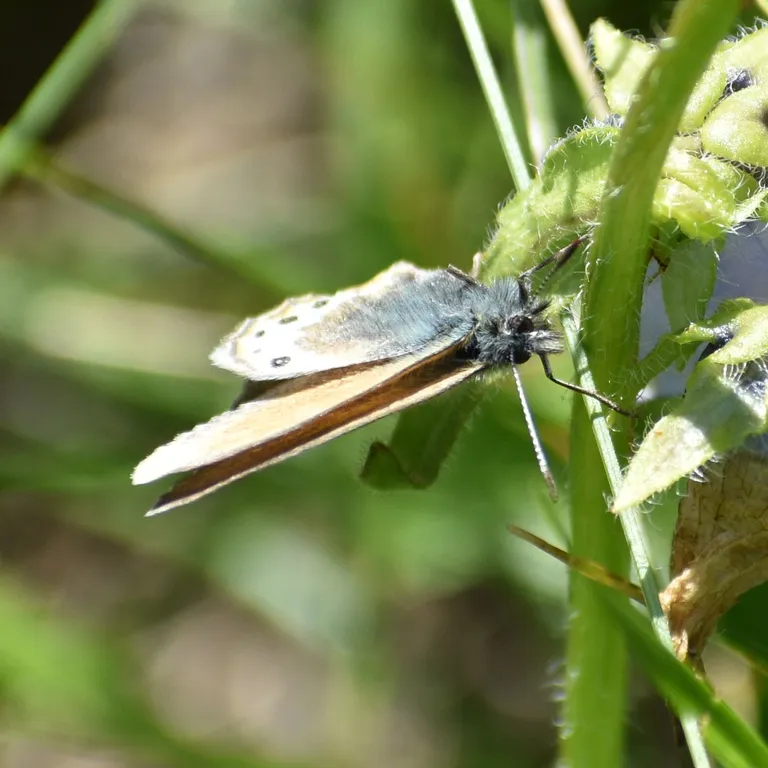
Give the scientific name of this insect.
Coenonympha gardetta
